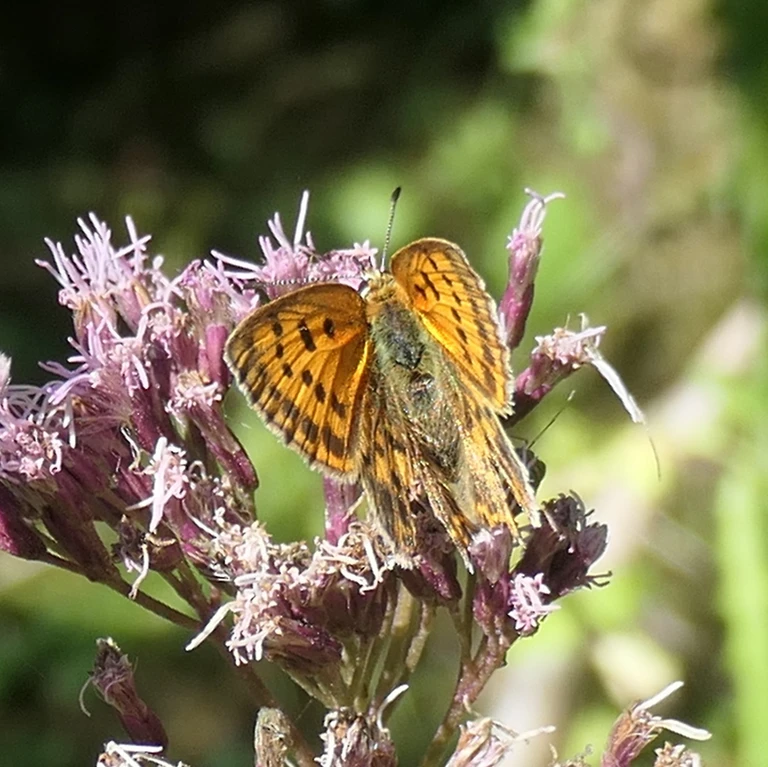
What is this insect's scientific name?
Lycaena virgaureae
